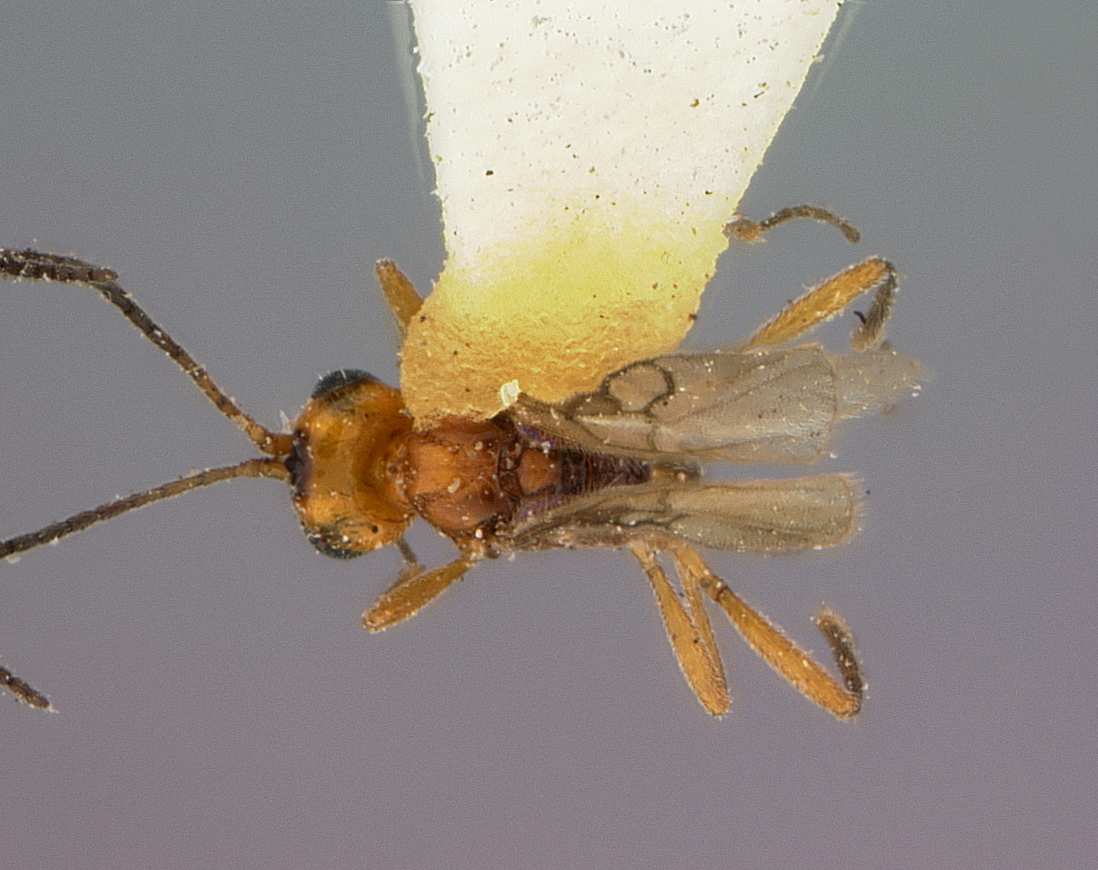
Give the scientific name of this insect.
Microctonus hyperodae
